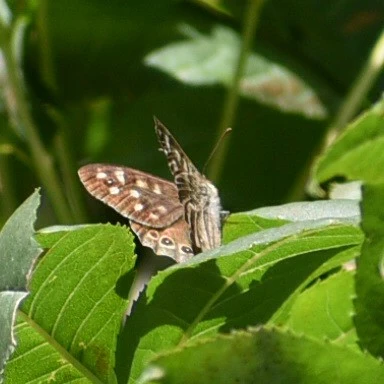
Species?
Pararge aegeria
